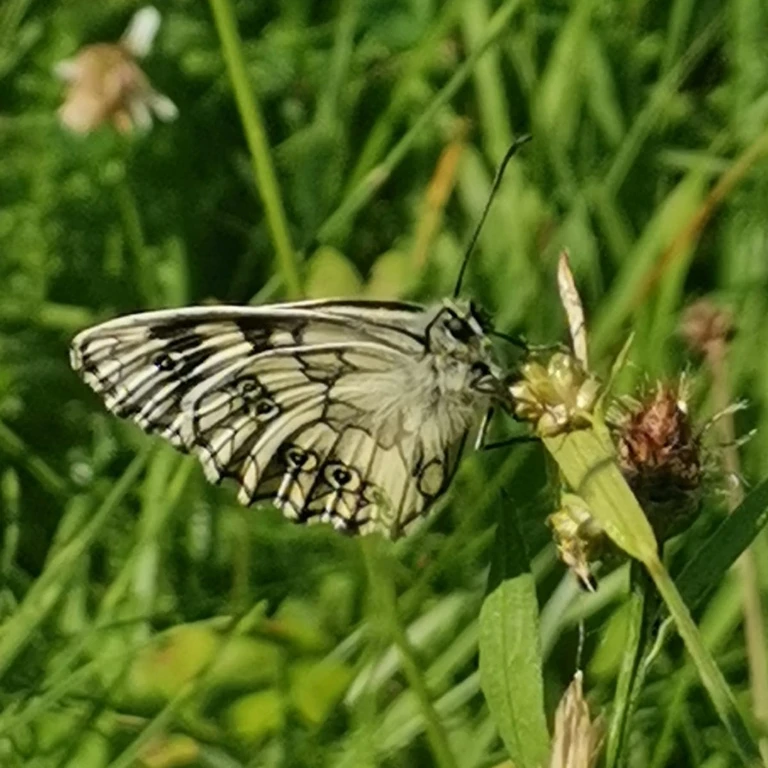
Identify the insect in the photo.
Melanargia galathea
